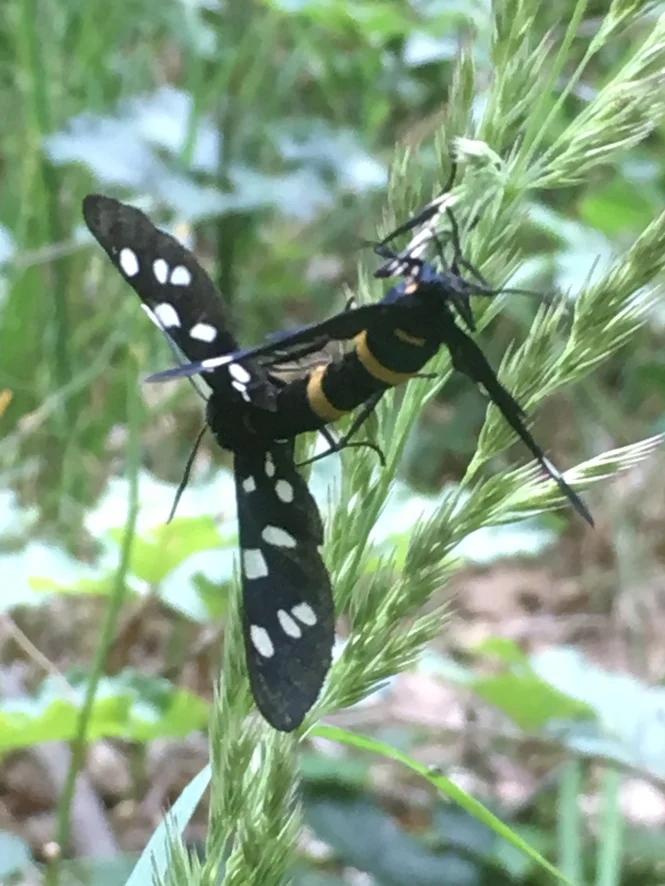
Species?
Amata phegea
